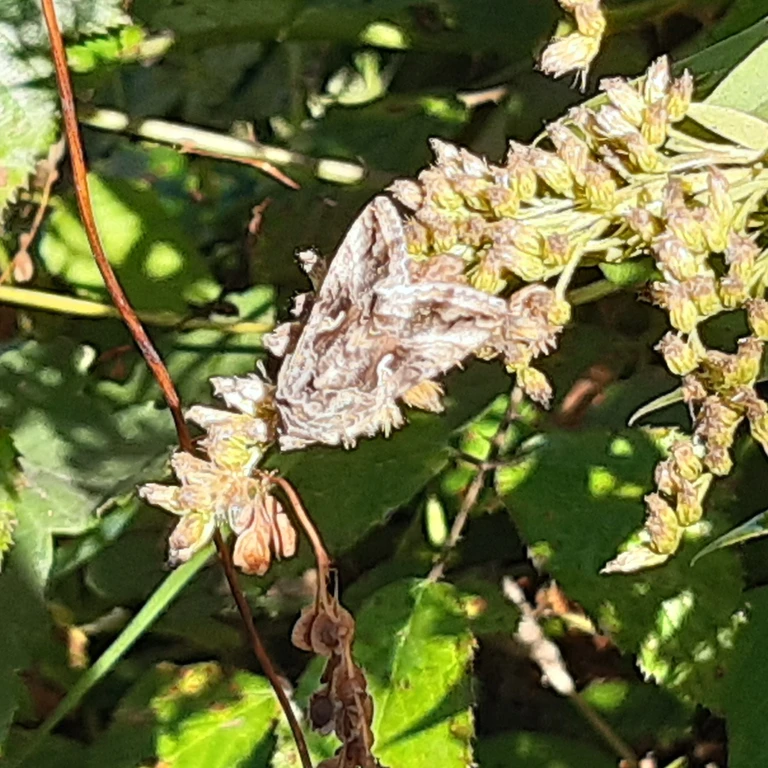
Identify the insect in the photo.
Autographa gamma
